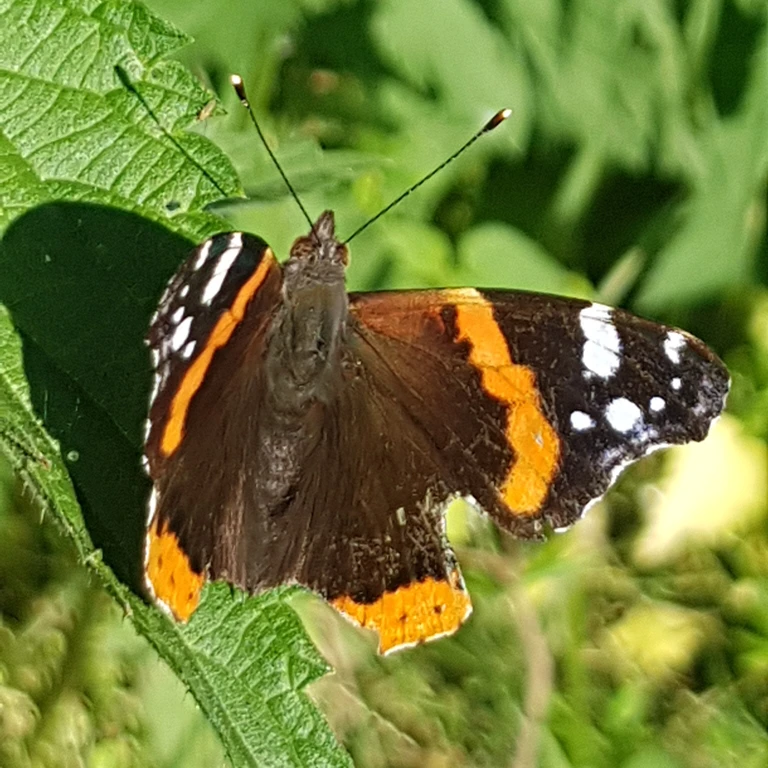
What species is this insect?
Vanessa atalanta
